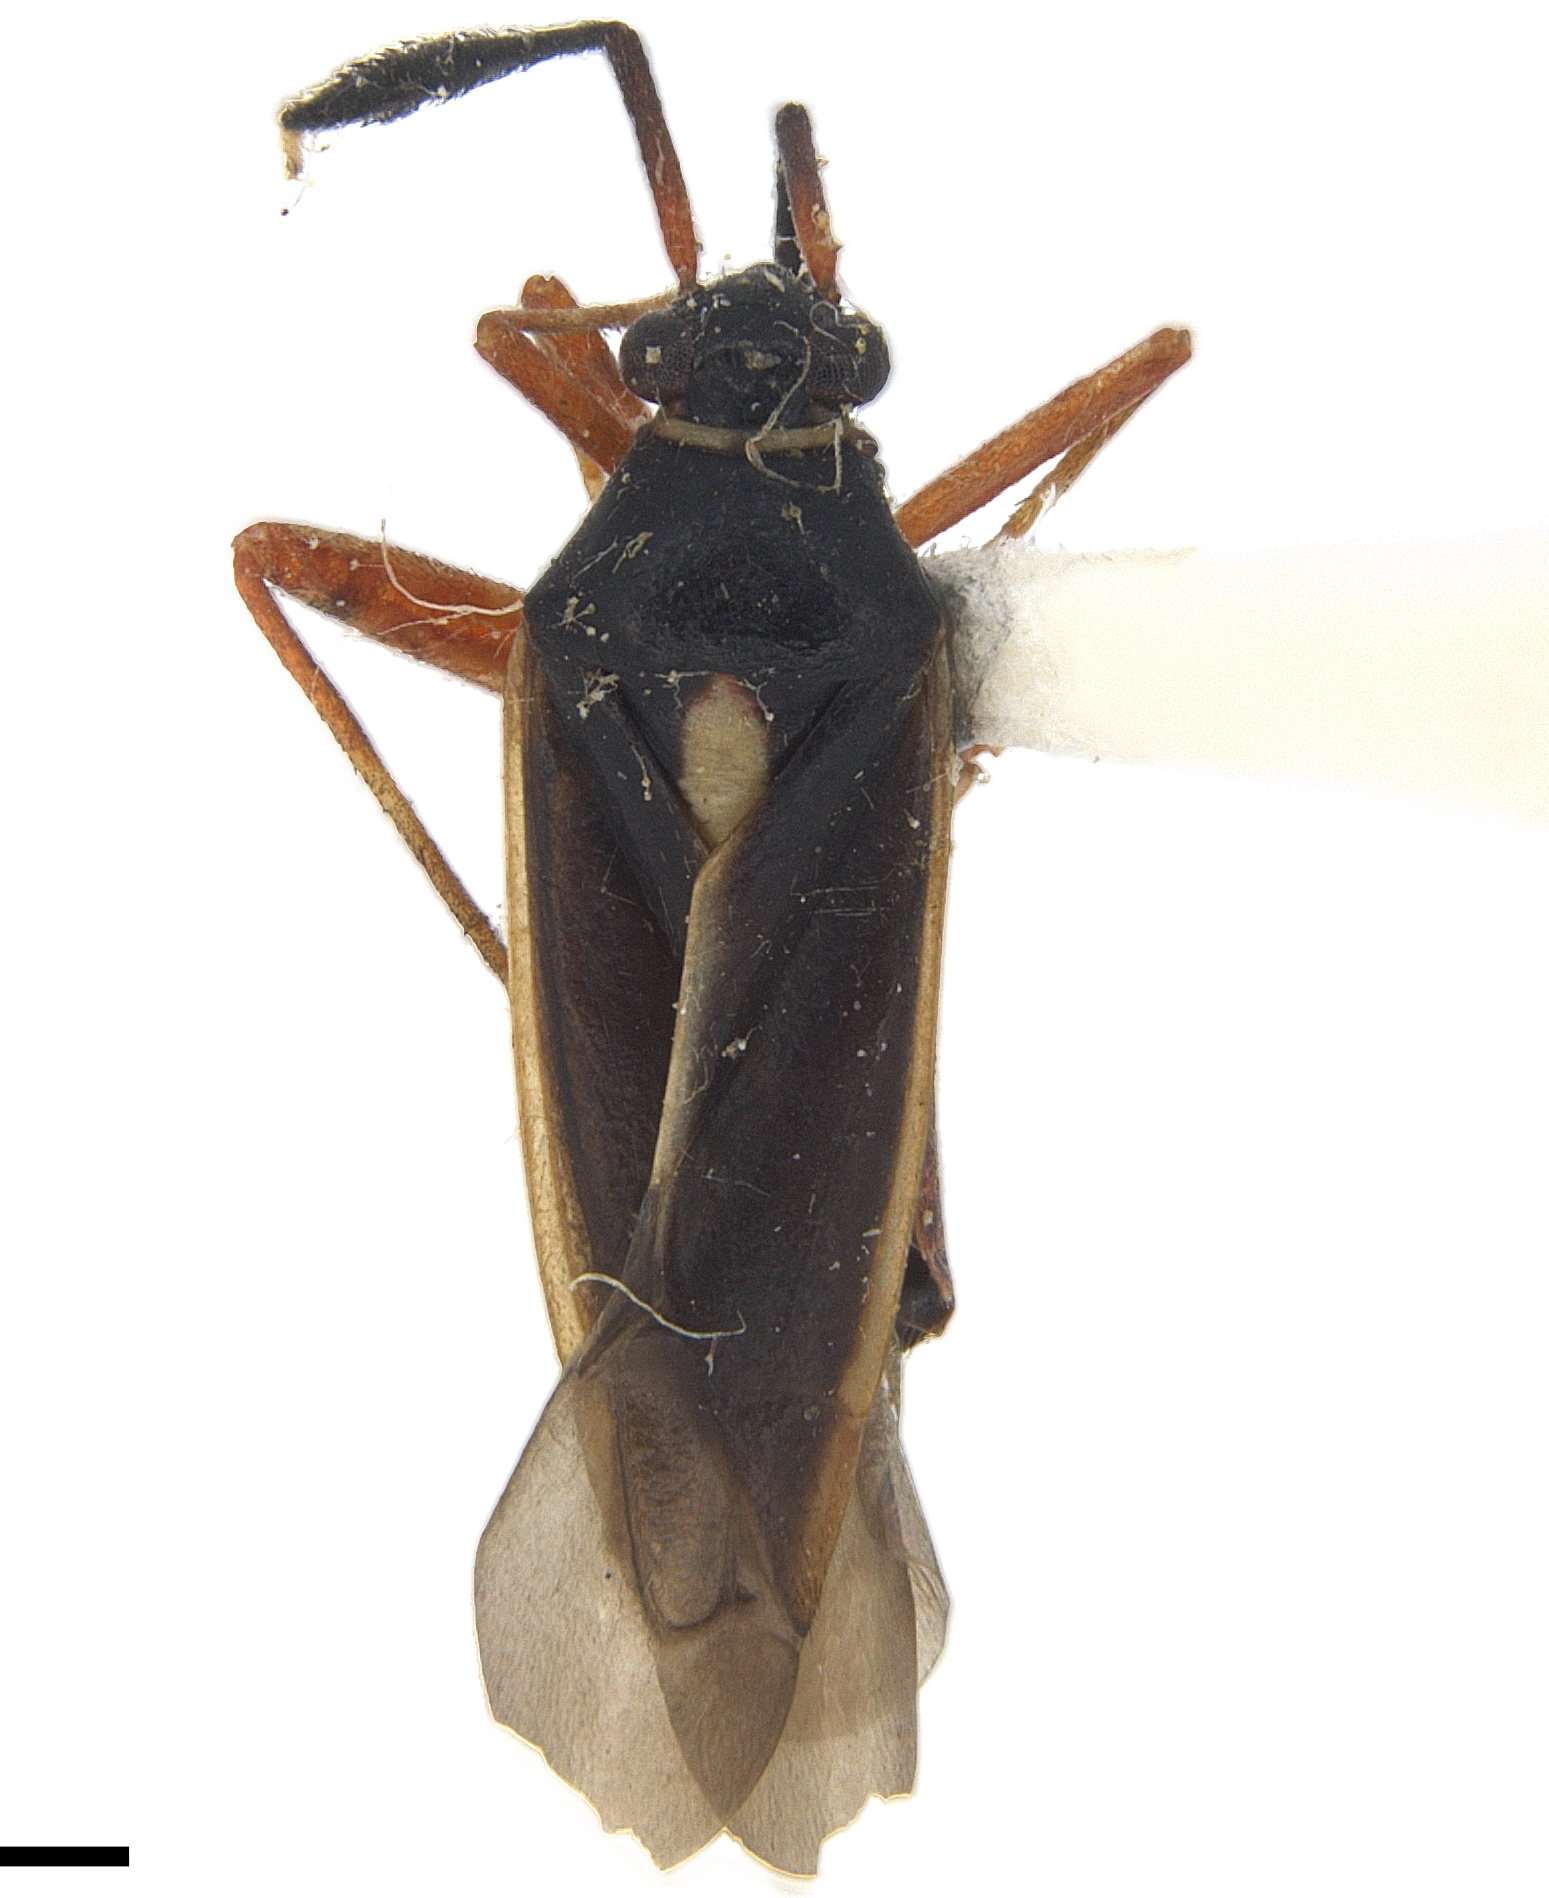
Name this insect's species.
Garganus fusiformis
